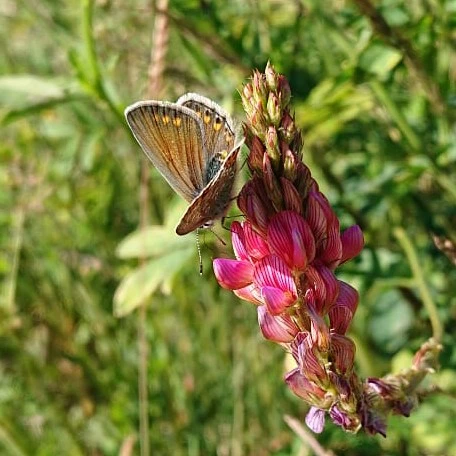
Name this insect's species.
Polyommatus icarus
